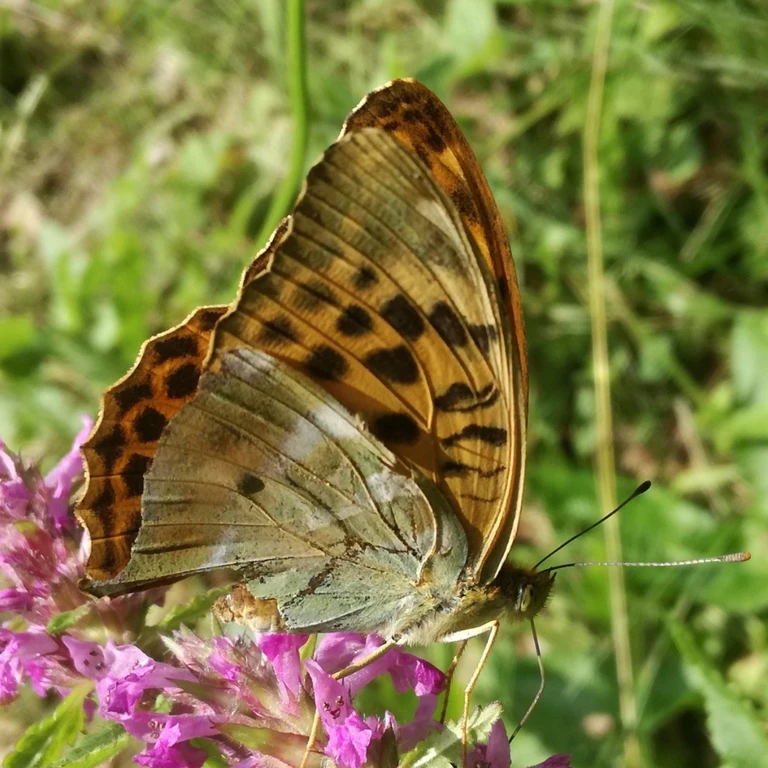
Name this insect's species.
Argynnis paphia
